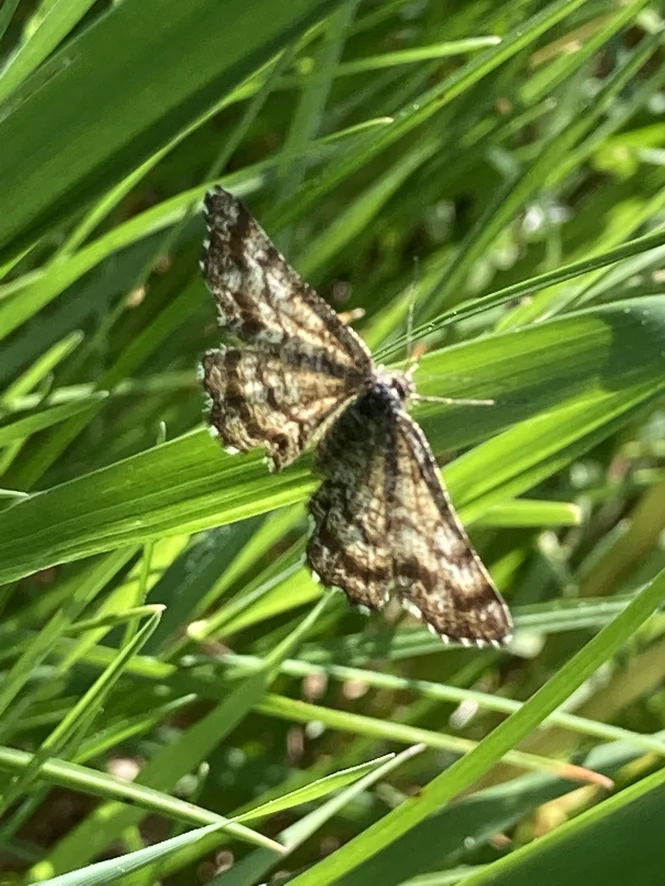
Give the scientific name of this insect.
Ematurga atomaria
